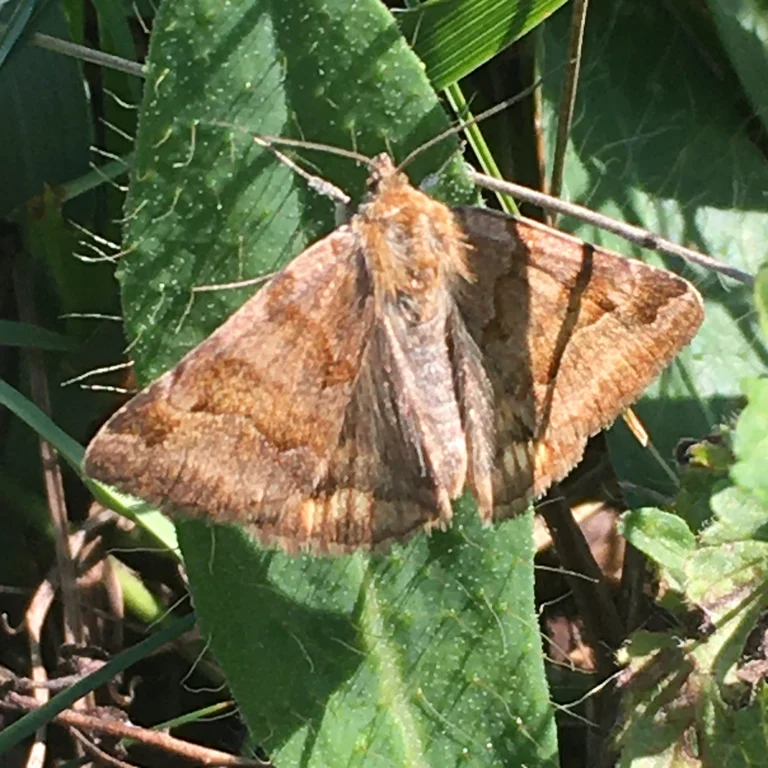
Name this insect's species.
Euclidia glyphica
